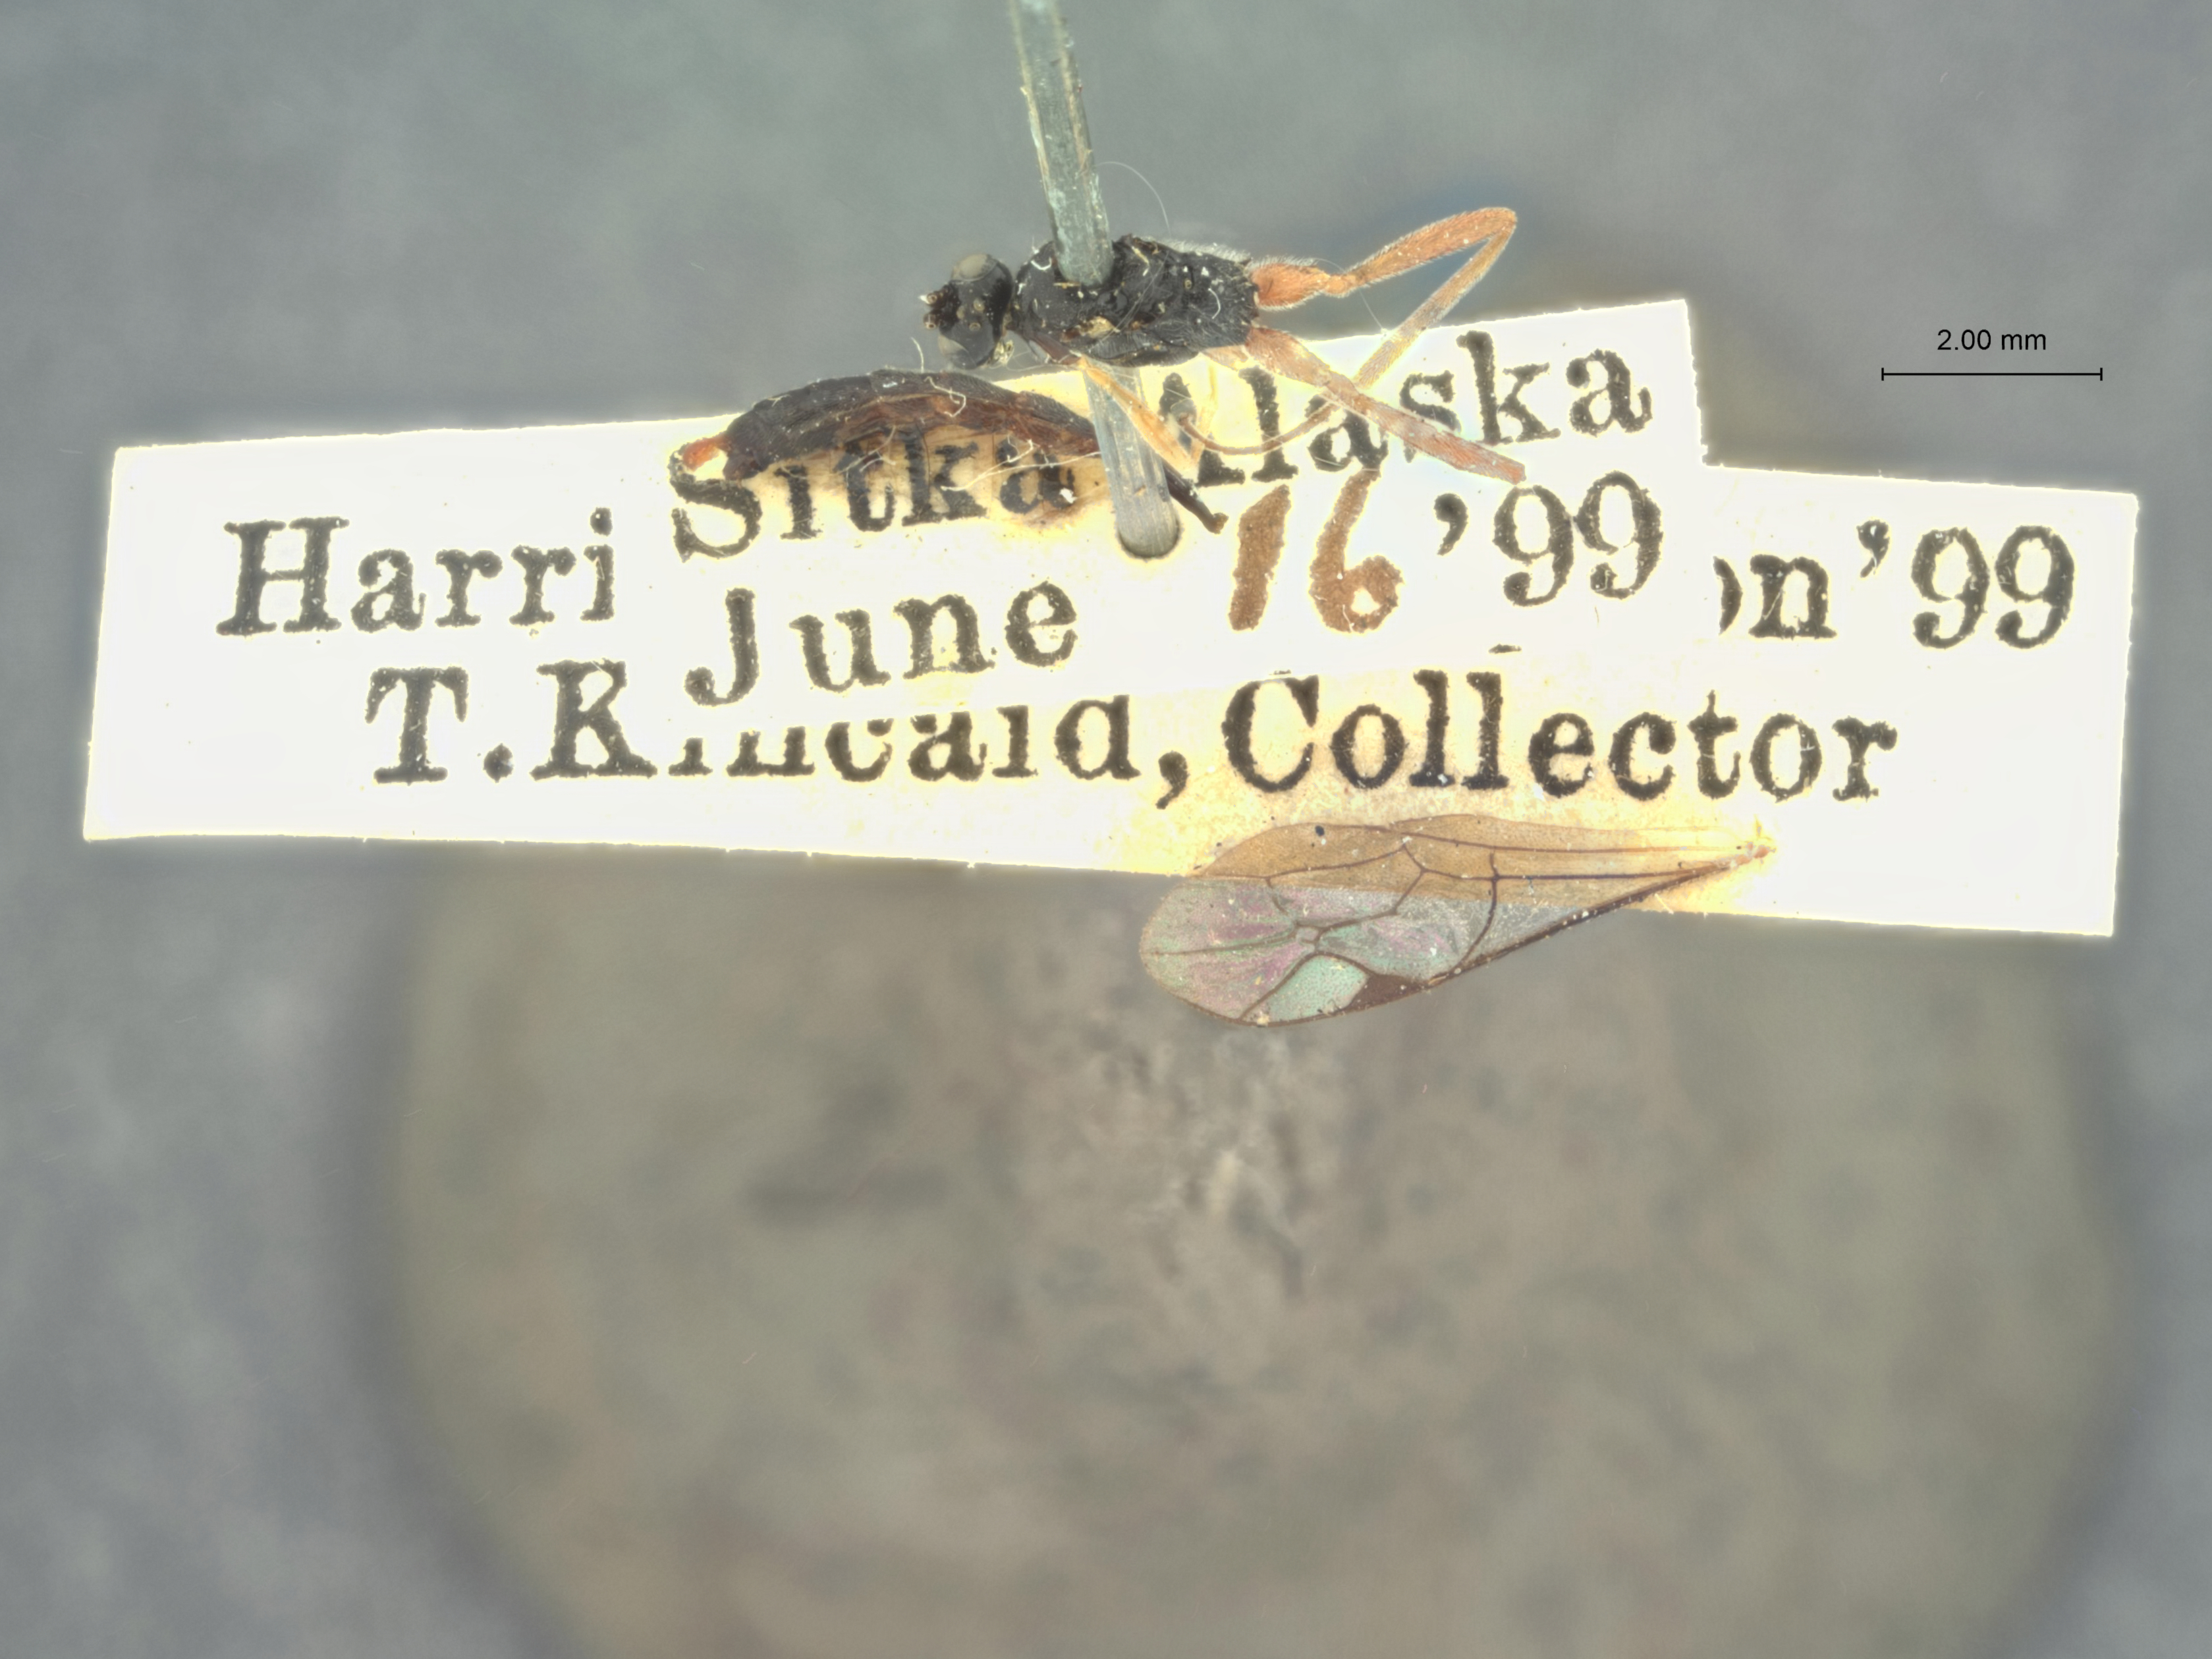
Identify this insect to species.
Dallatorrea armata
